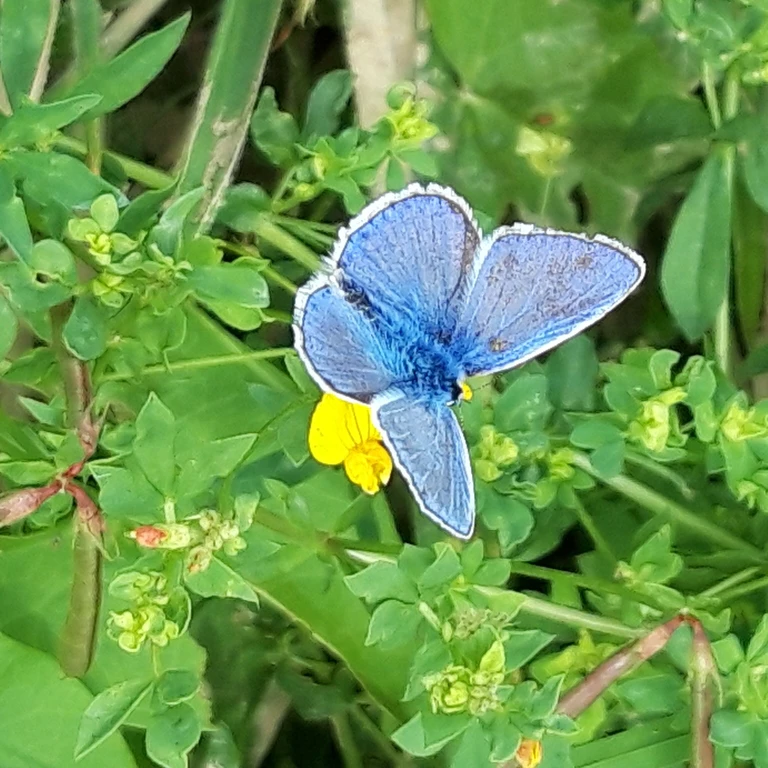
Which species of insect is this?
Polyommatus icarus
